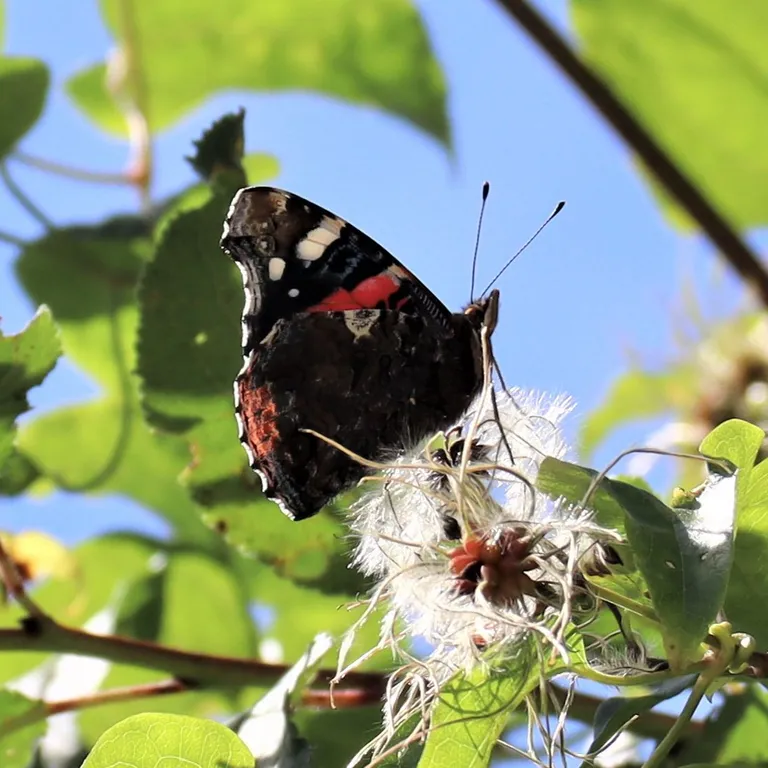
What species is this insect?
Vanessa atalanta
